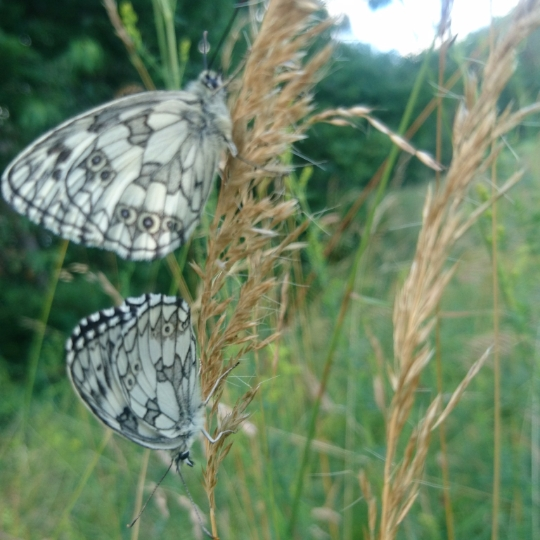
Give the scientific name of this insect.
Melanargia galathea
